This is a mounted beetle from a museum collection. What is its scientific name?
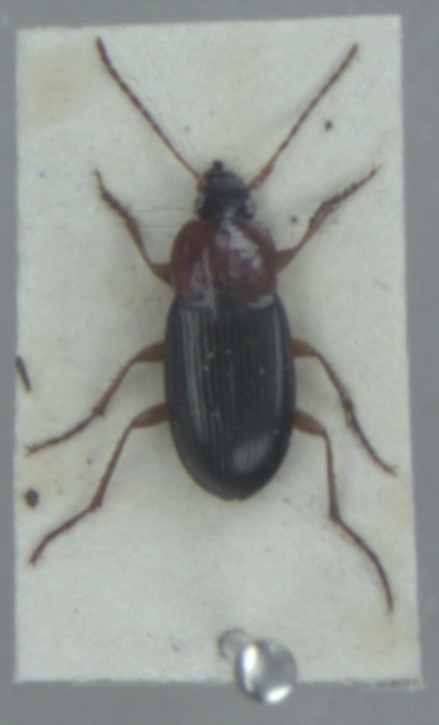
Calathus melanocephalus
